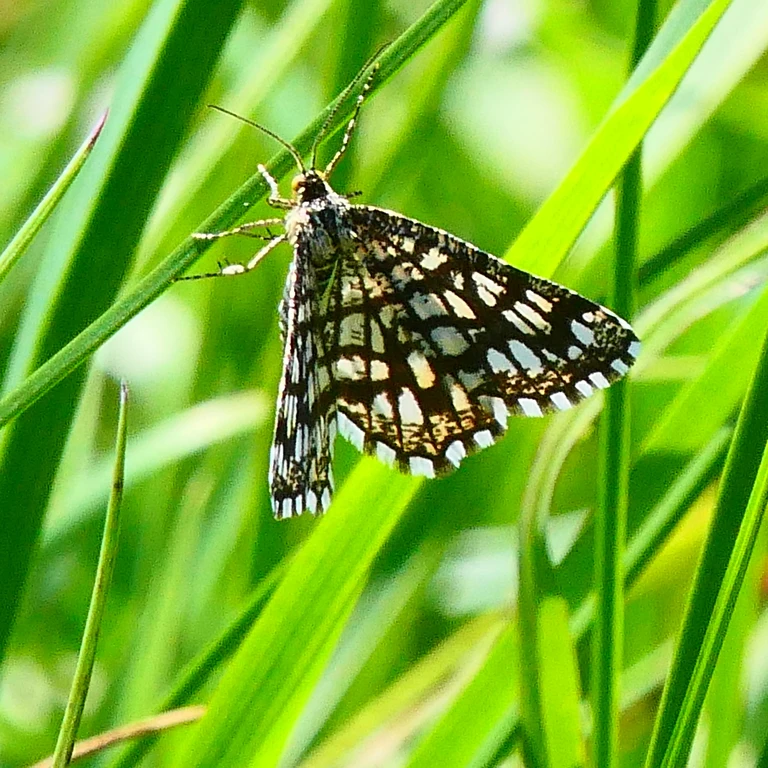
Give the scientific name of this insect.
Chiasmia clathrata
